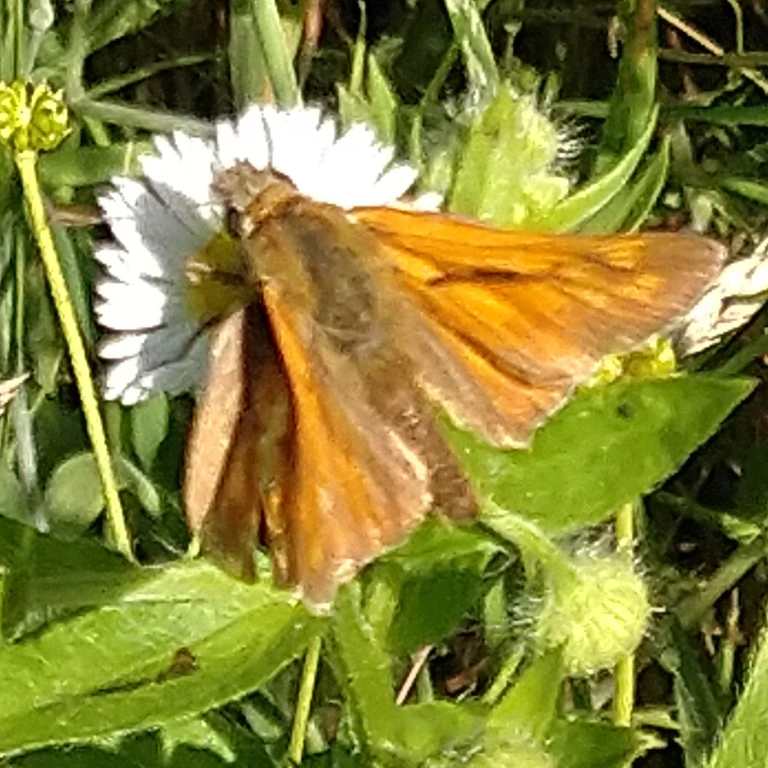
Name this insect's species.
Ochlodes sylvanus (also Ochlodes venata)
